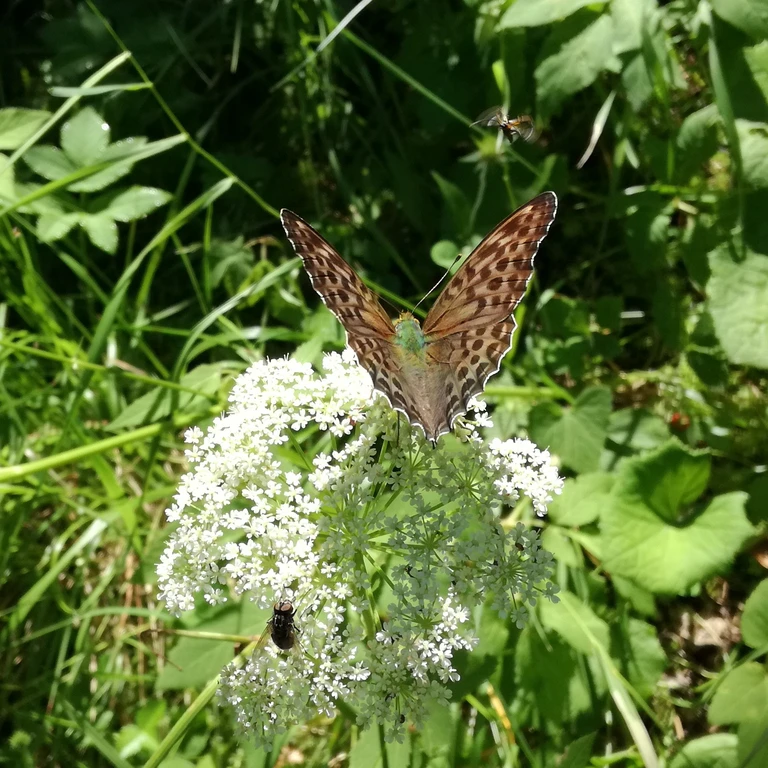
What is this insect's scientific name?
Argynnis paphia
